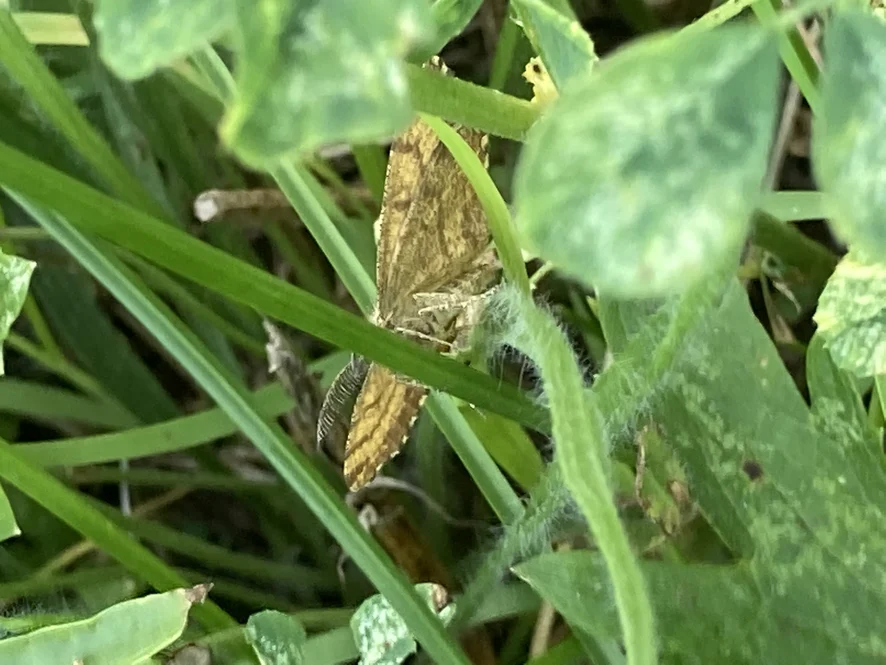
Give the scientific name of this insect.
Ematurga atomaria
